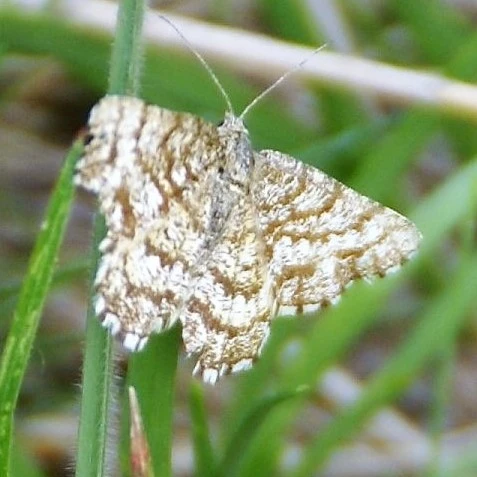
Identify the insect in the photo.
Ematurga atomaria
